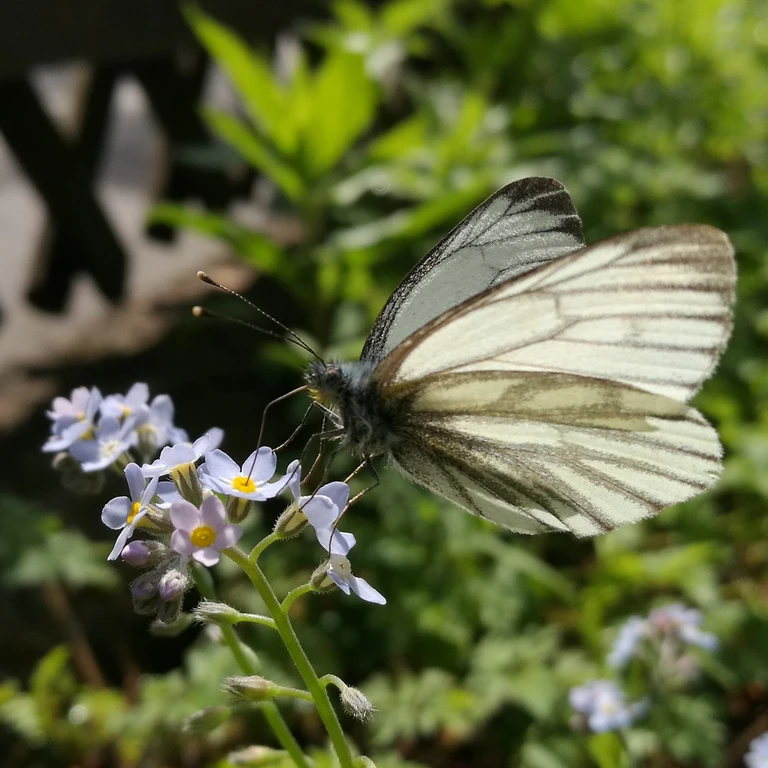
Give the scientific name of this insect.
Pieris napi
